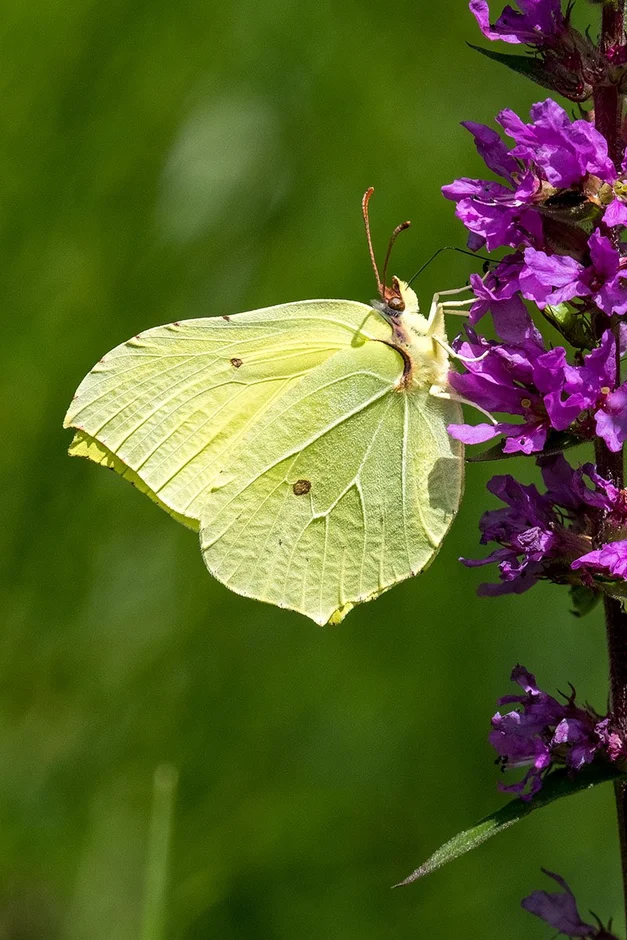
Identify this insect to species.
Gonepteryx rhamni
